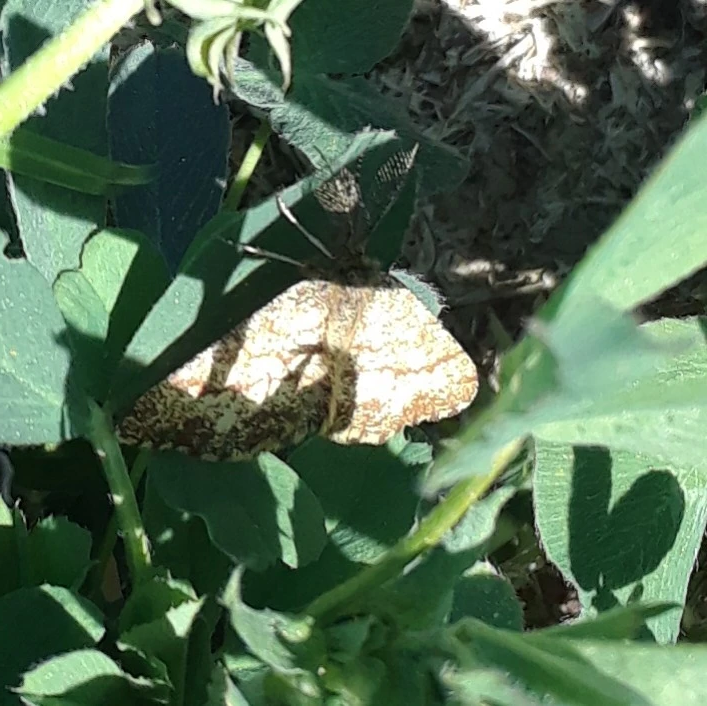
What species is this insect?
Ematurga atomaria
